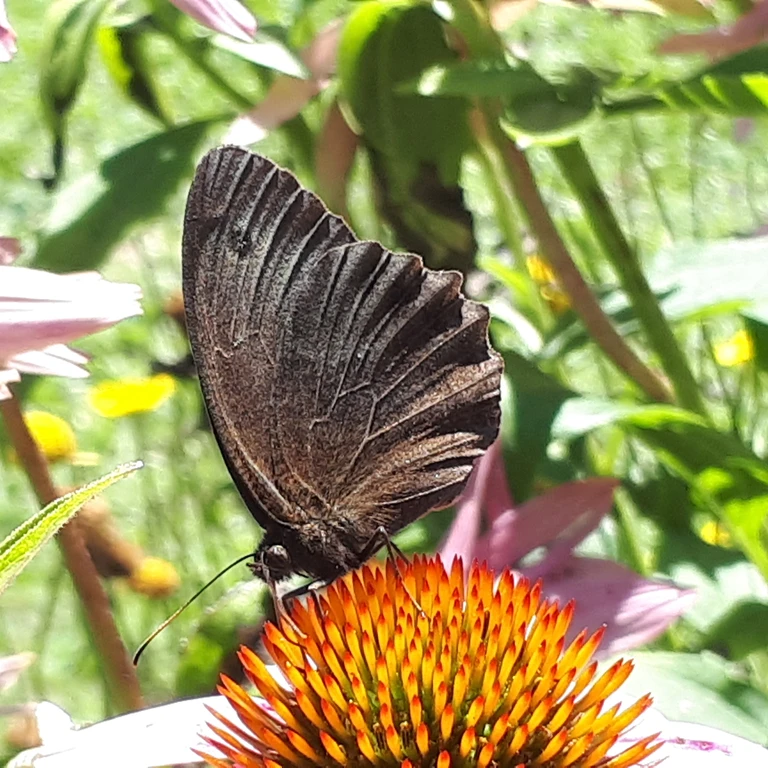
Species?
Minois dryas
